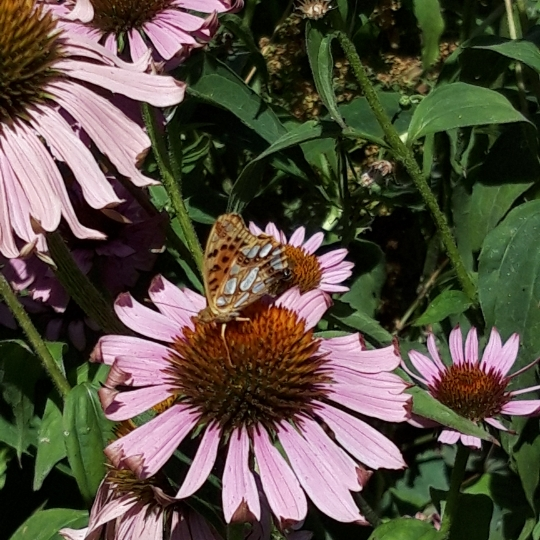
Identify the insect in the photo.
Issoria lathonia
